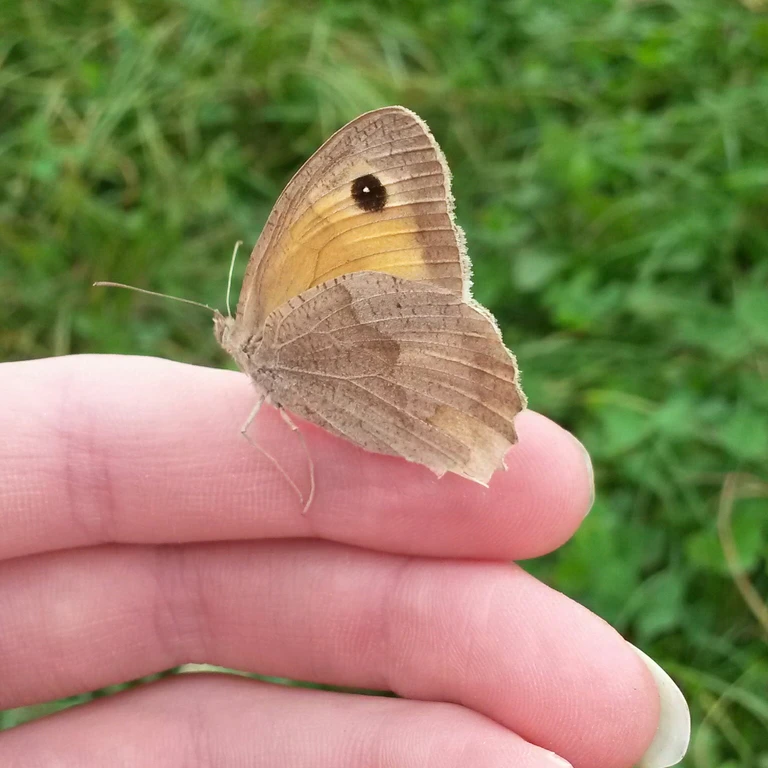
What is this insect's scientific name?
Maniola jurtina
